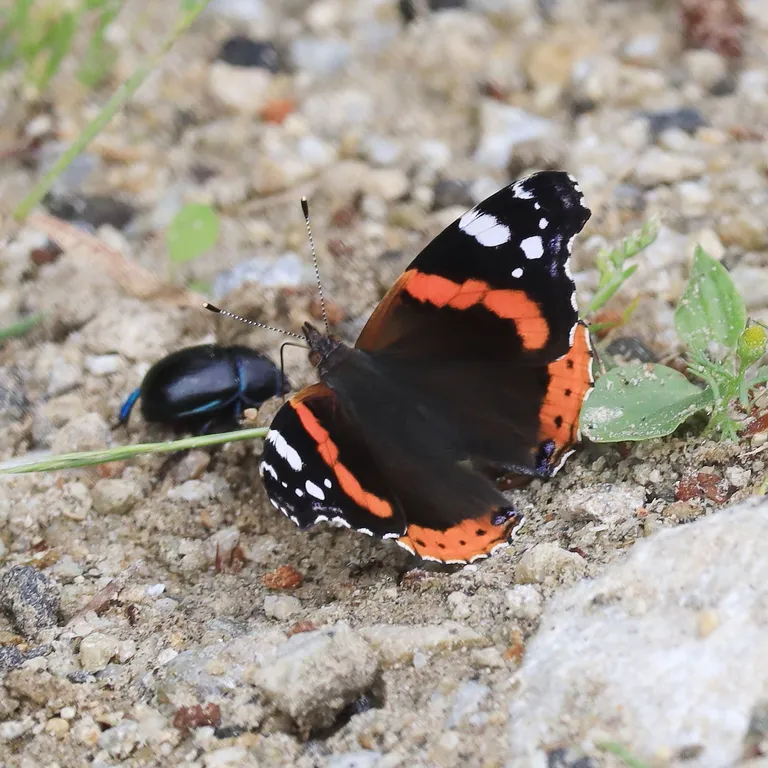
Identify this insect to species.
Vanessa atalanta
